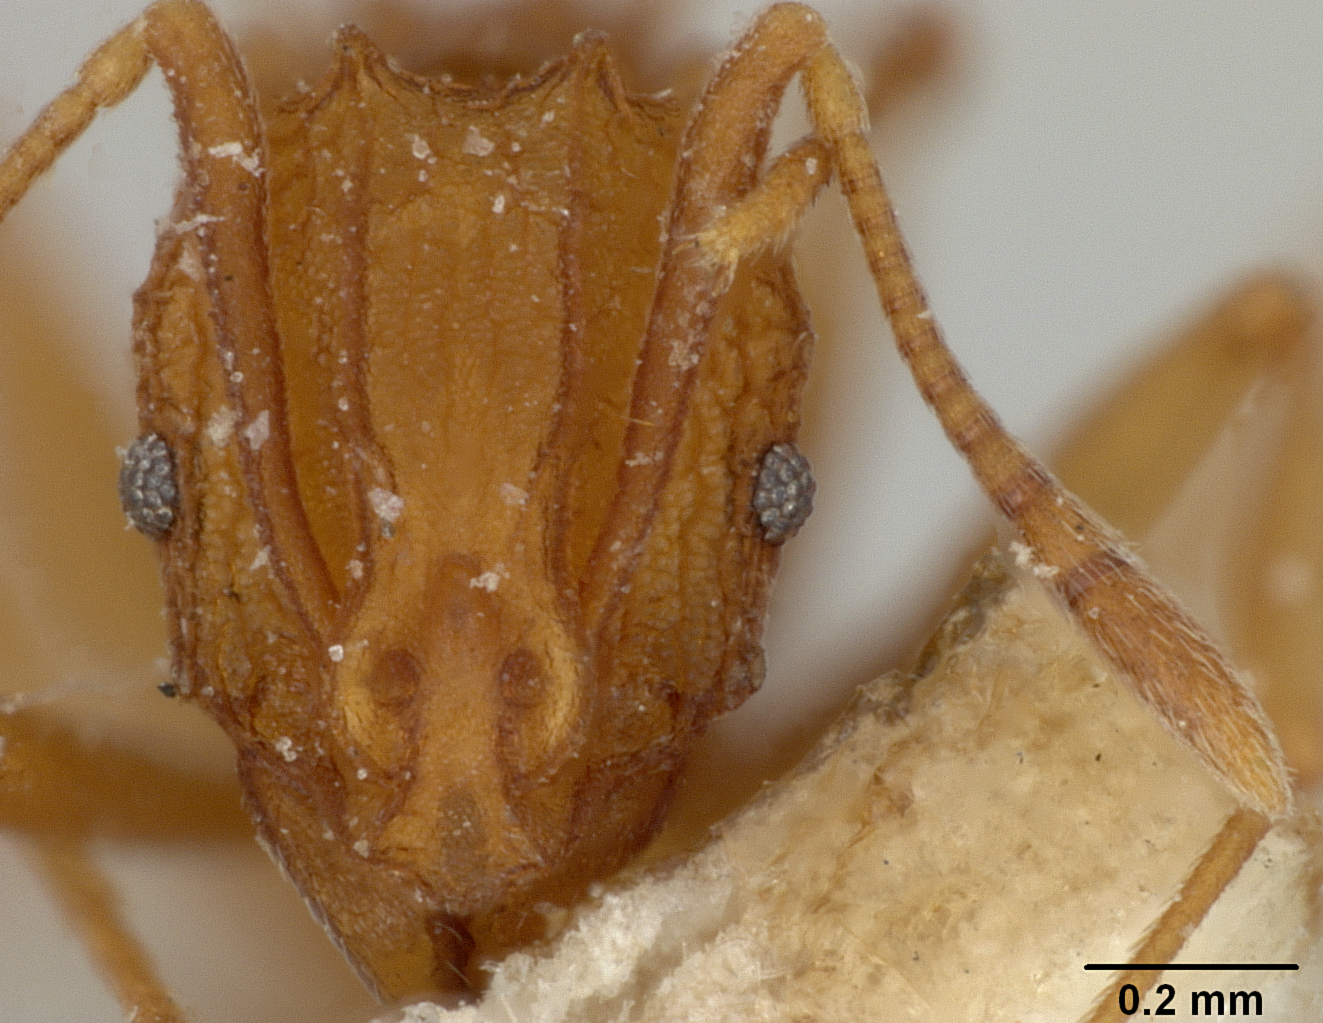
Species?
Proatta butteli
